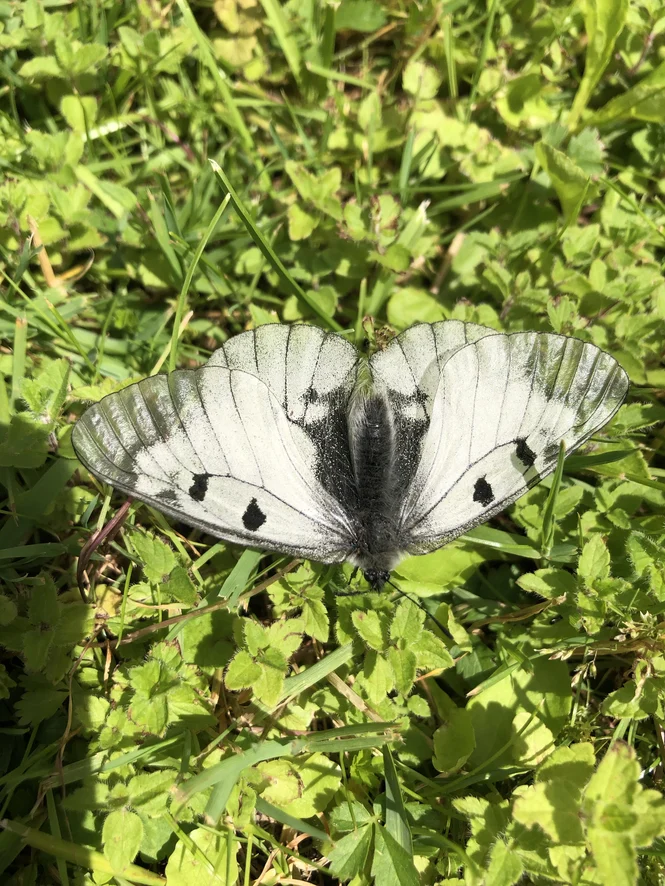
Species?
Parnassius mnemosyne
